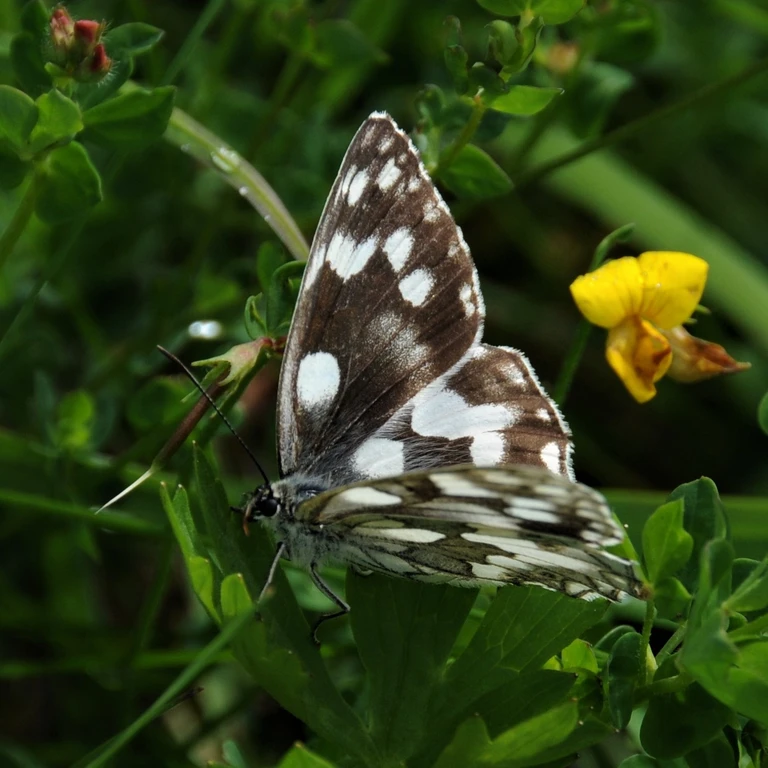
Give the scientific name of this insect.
Melanargia galathea
